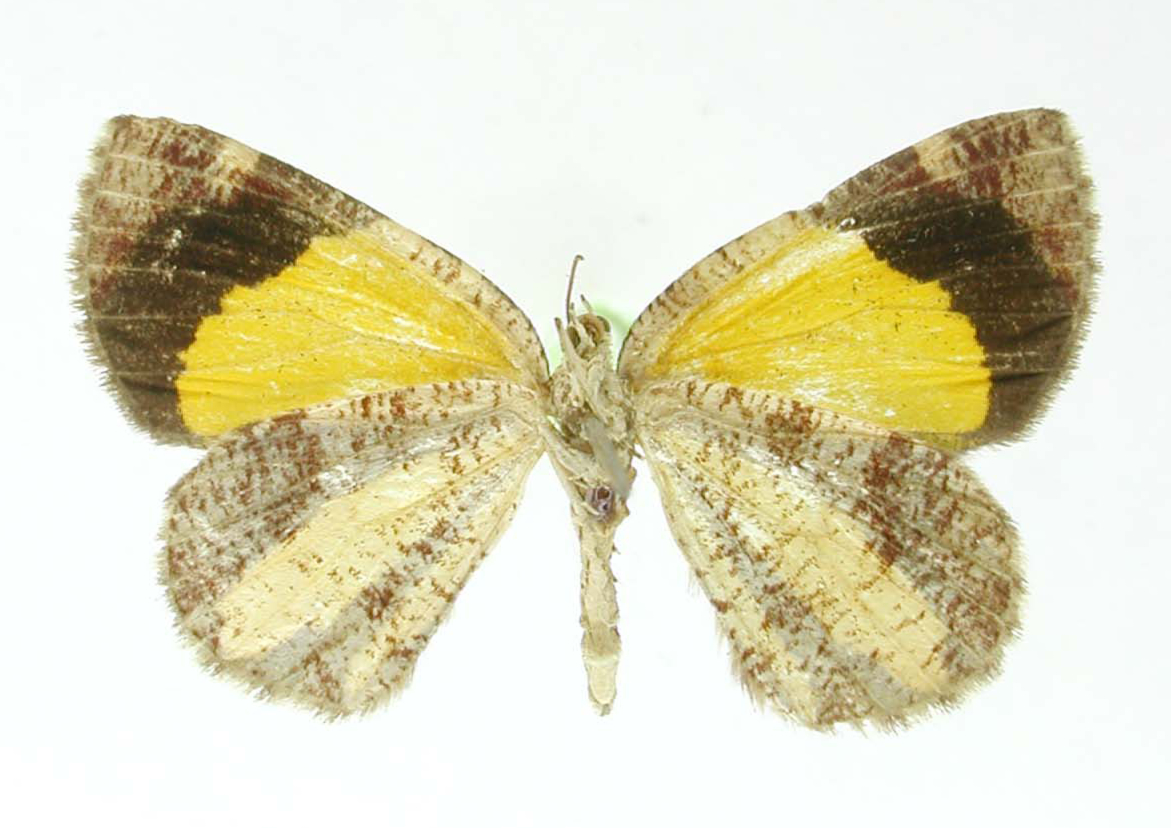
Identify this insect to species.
Heterusia obtusa
